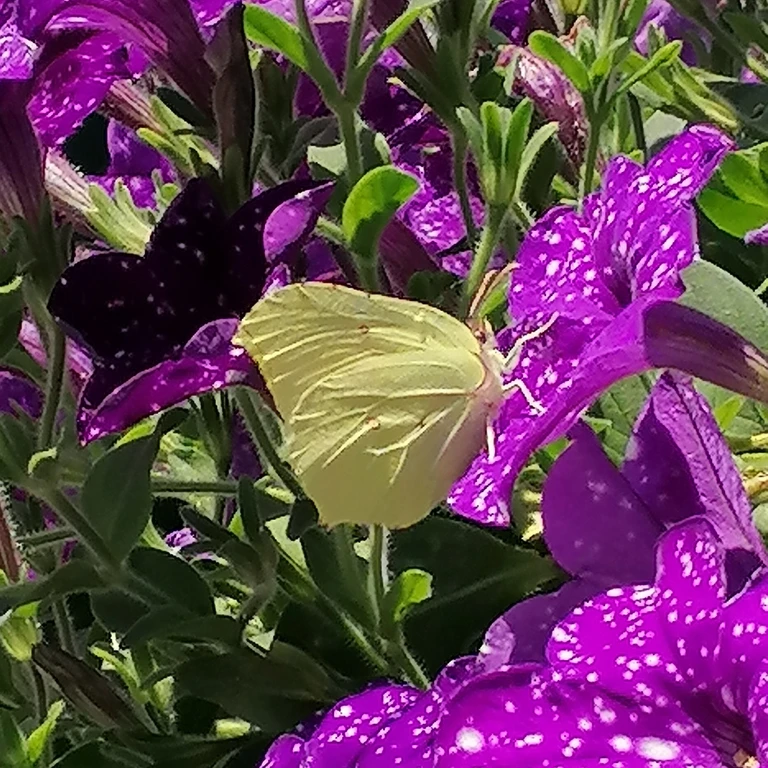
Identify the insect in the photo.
Gonepteryx rhamni
